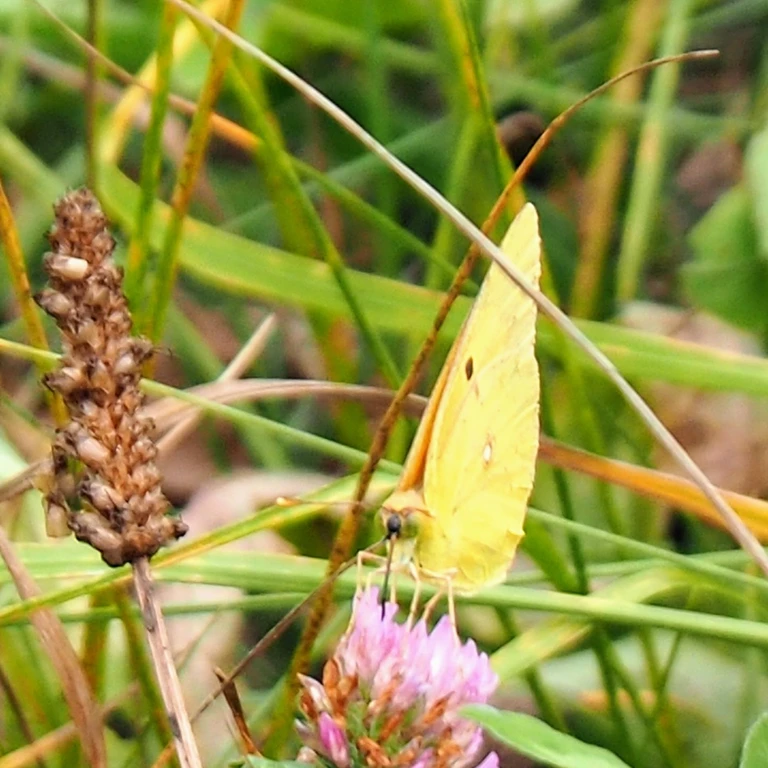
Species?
Colias croceus
